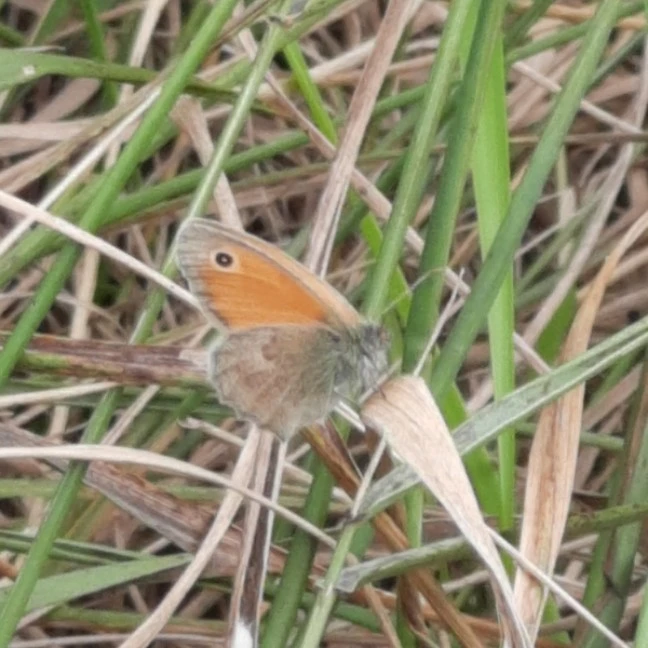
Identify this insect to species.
Coenonympha pamphilus
